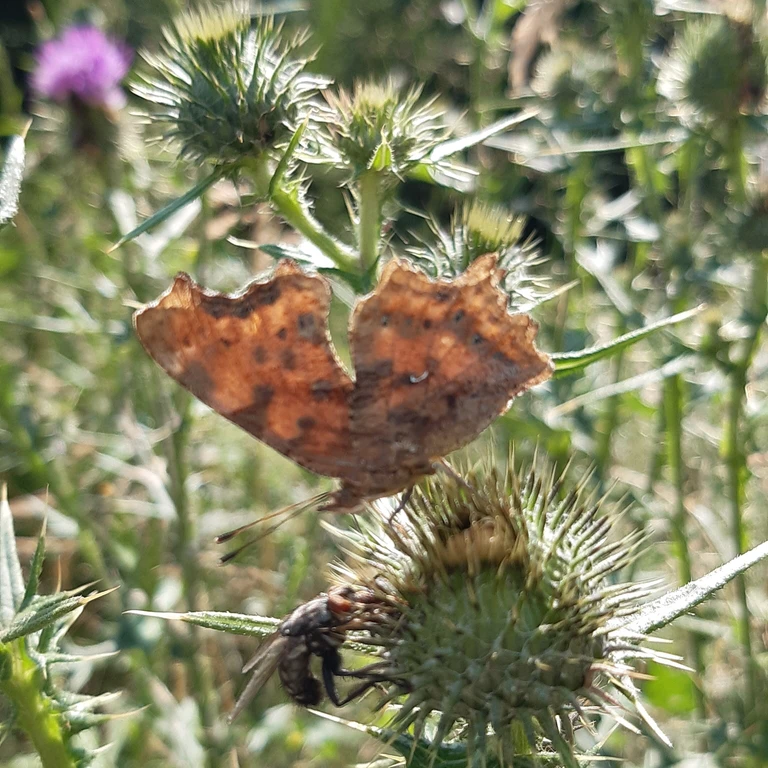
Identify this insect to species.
Polygonia c-album
